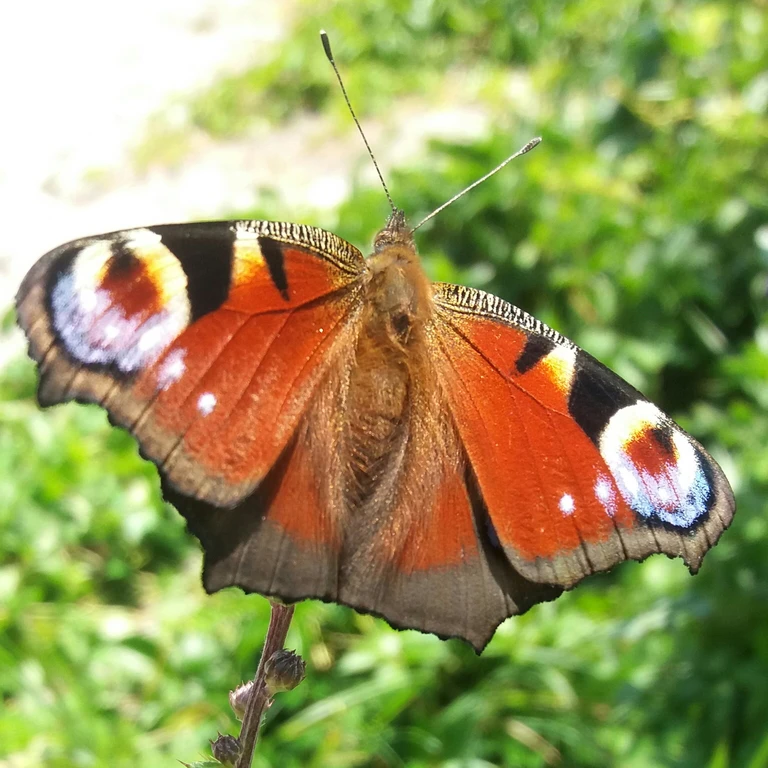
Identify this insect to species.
Aglais io
